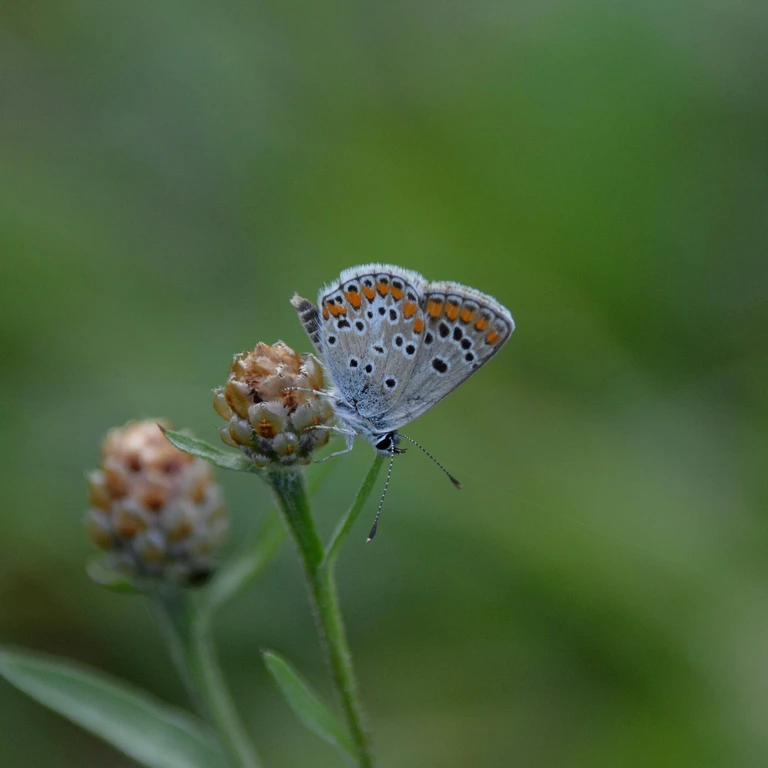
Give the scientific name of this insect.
Aricia agestis/artaxerxes
